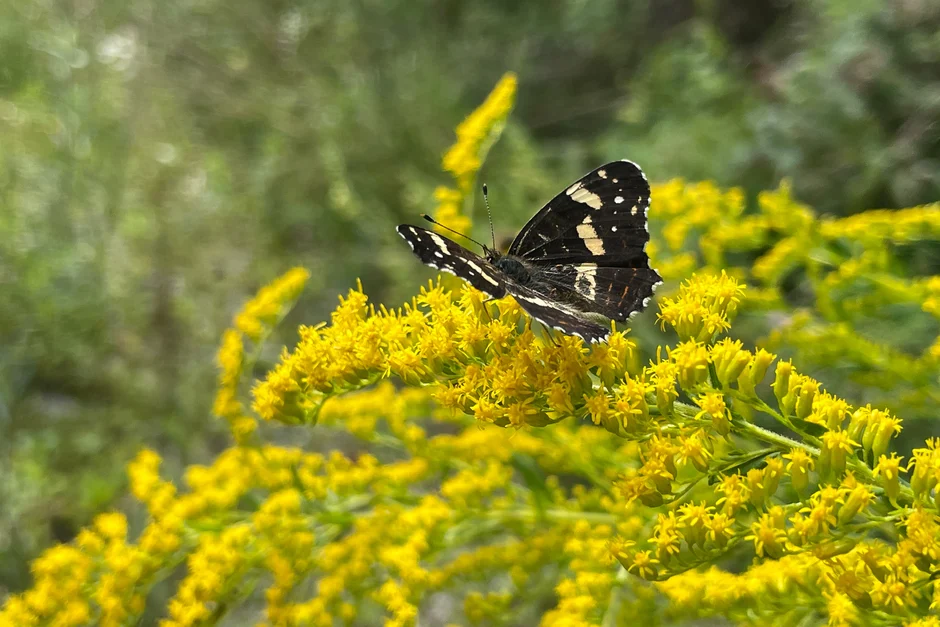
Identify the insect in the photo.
Araschnia levana
